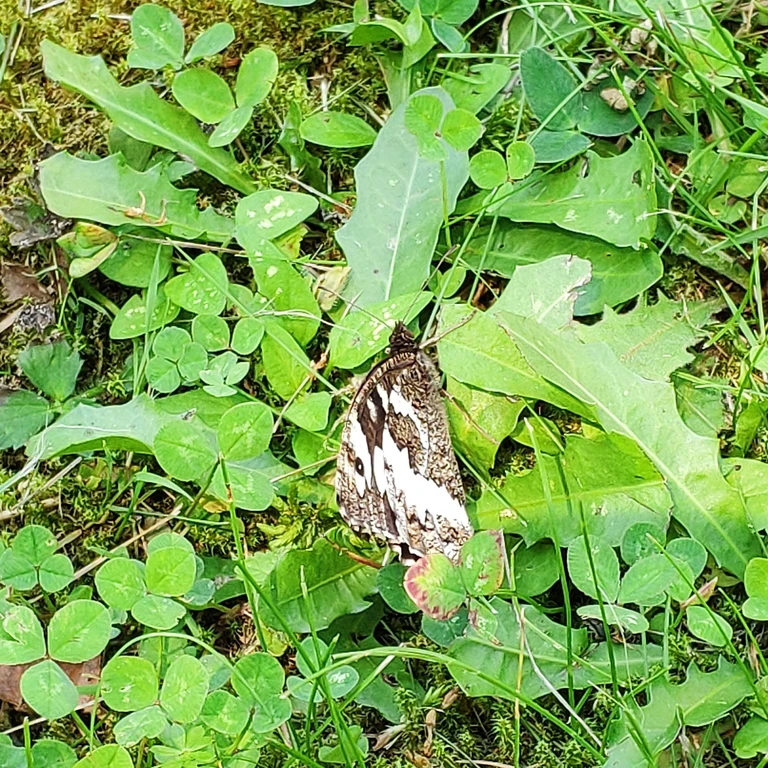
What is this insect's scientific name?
Brintesia circe
